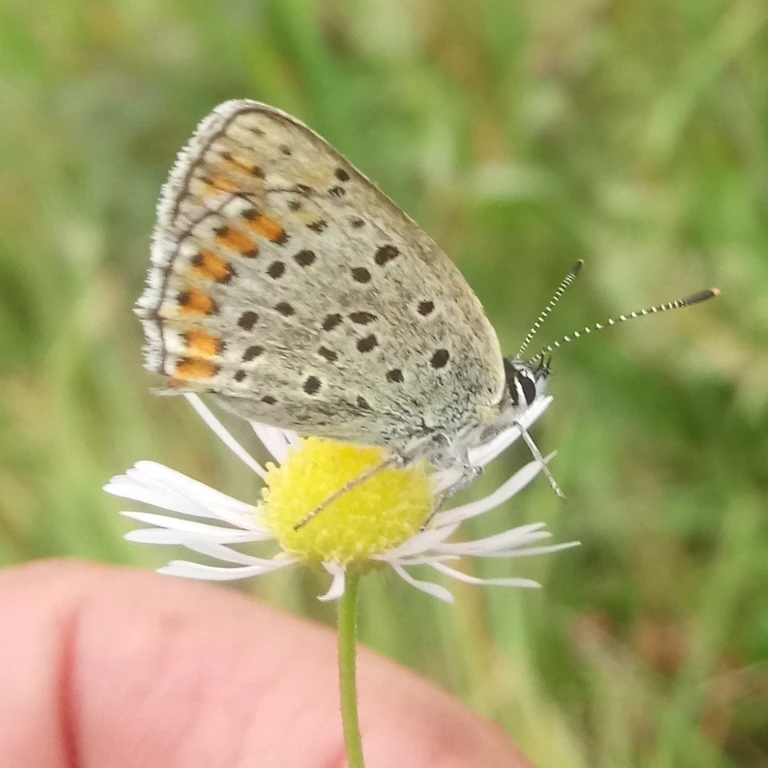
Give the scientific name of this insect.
Lycaena tityrus (also Loweia tityrus)
